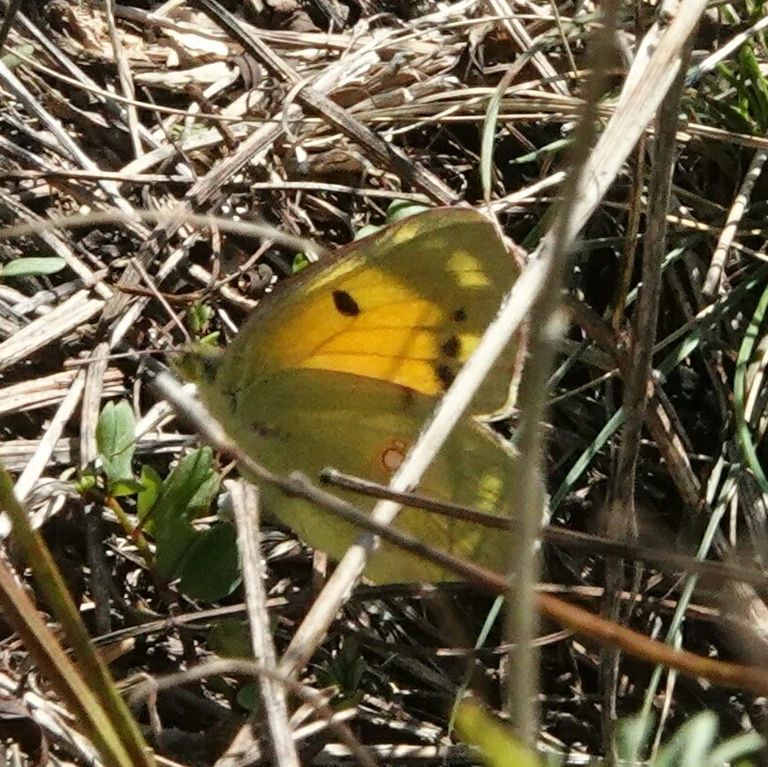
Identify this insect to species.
Colias croceus
